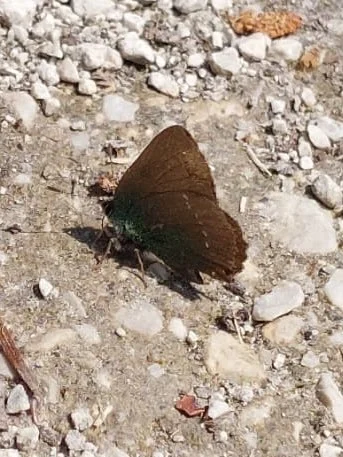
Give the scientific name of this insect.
Callophrys rubi
